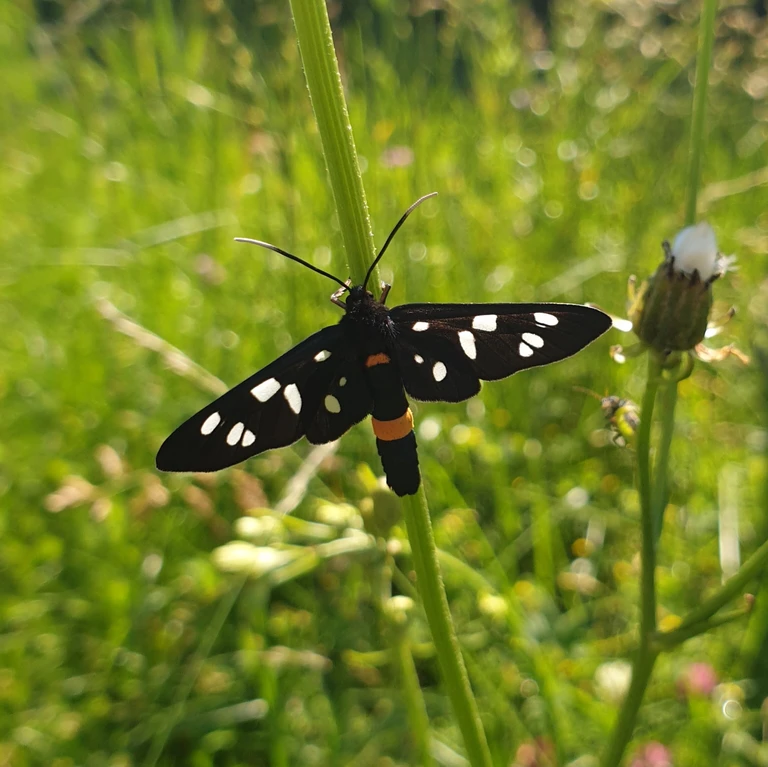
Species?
Amata phegea
